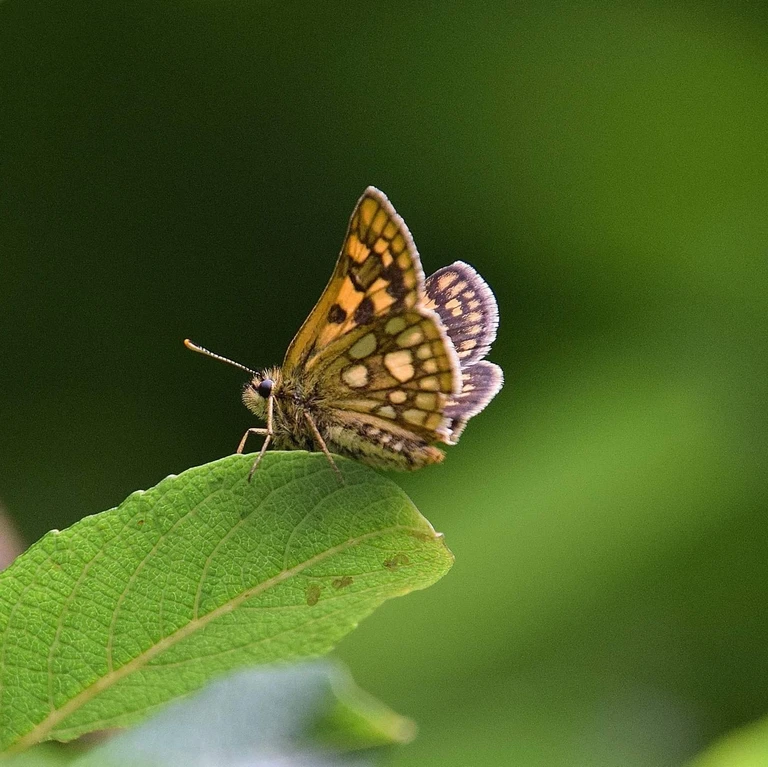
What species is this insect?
Carterocephalus palaemon
